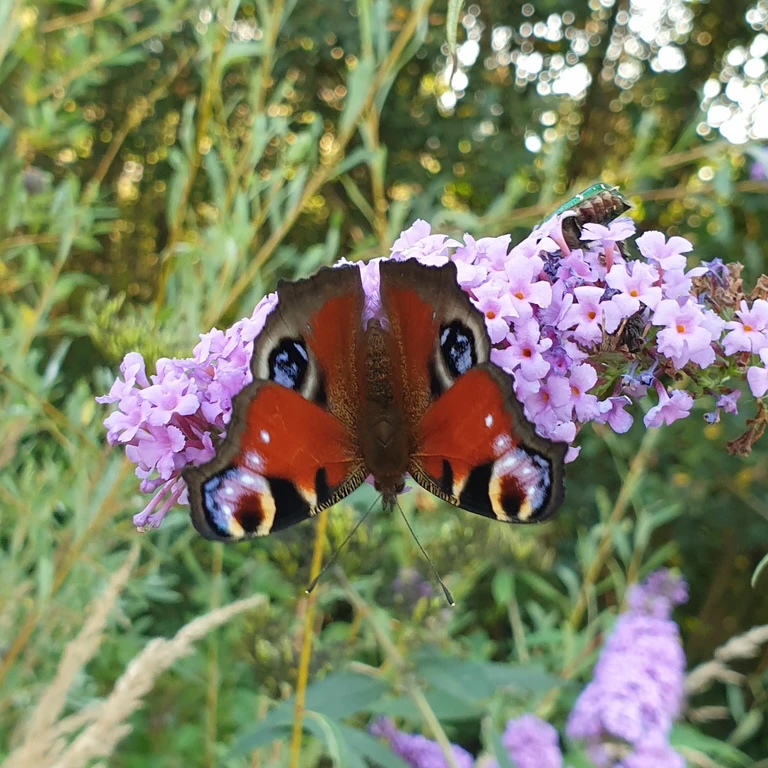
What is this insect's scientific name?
Aglais io
